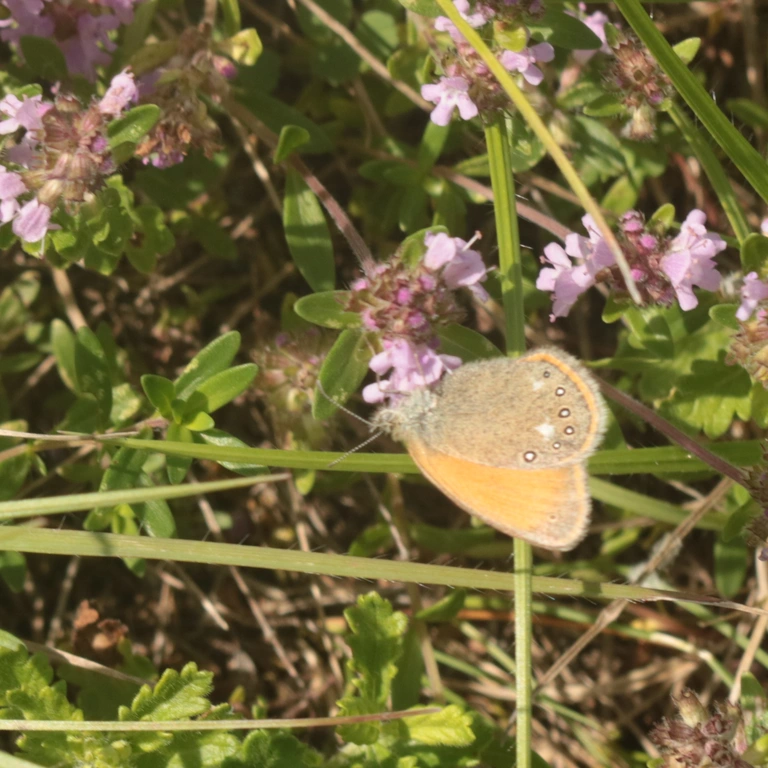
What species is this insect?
Coenonympha glycerion (also Coenonympha iphis)
